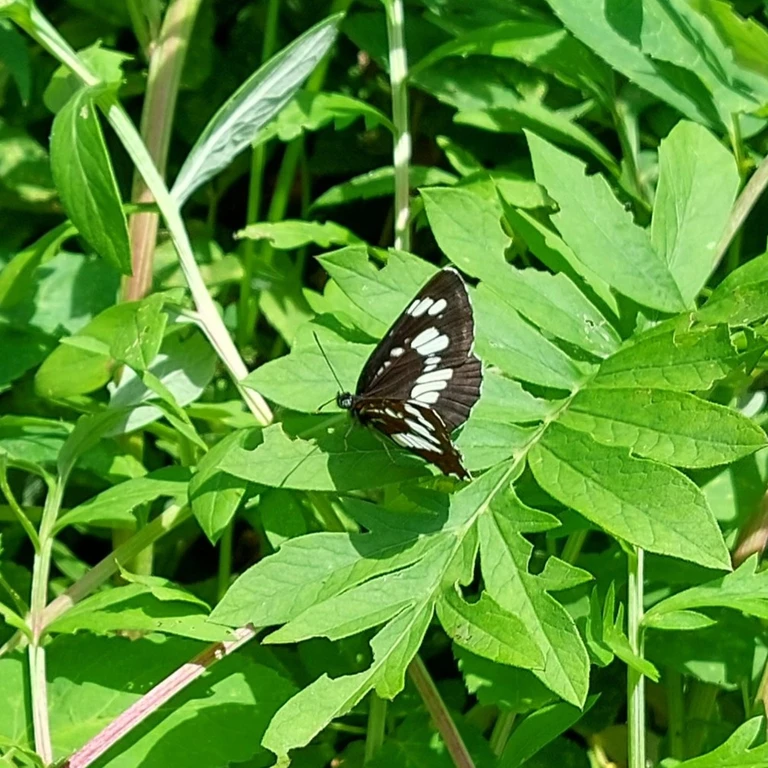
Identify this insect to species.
Neptis rivularis
